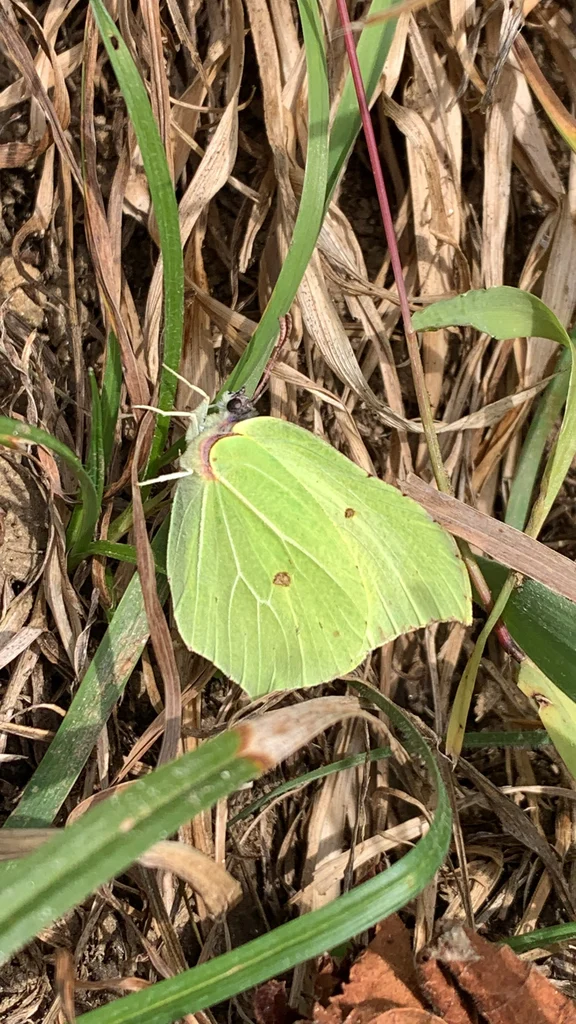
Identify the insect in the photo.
Gonepteryx rhamni
